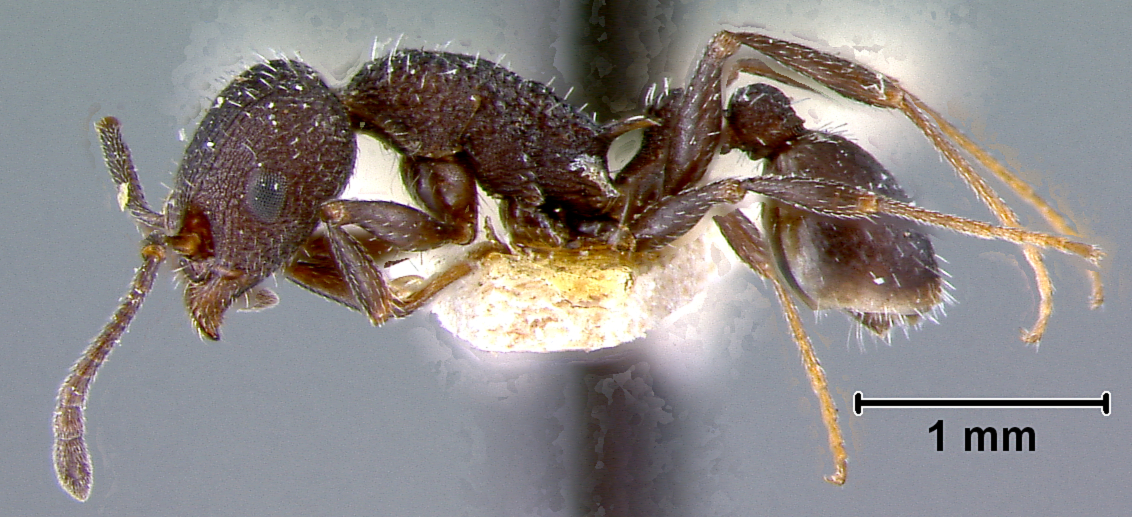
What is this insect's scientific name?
Leptothorax bugnioni
